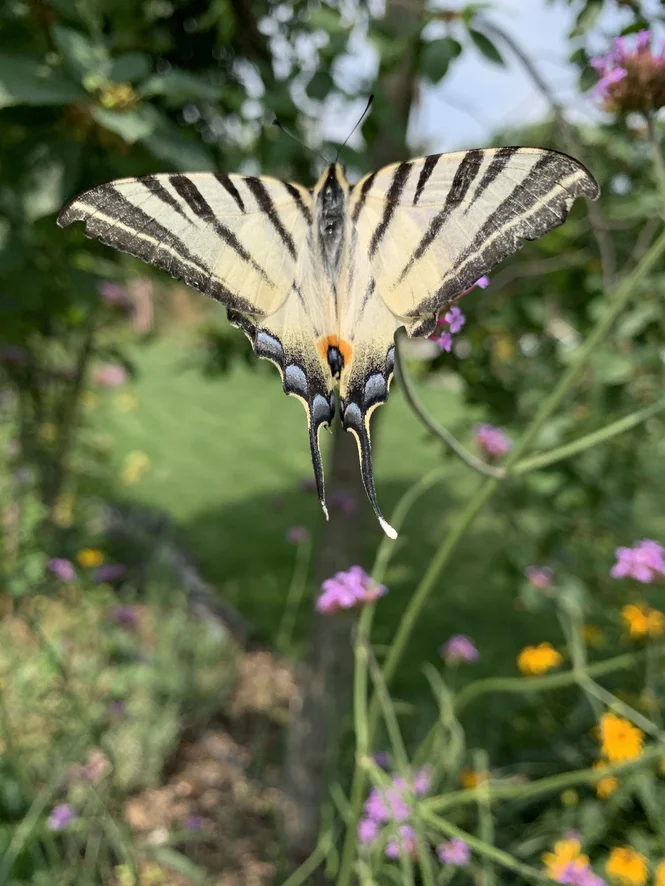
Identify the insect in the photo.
Iphiclides podalirius
